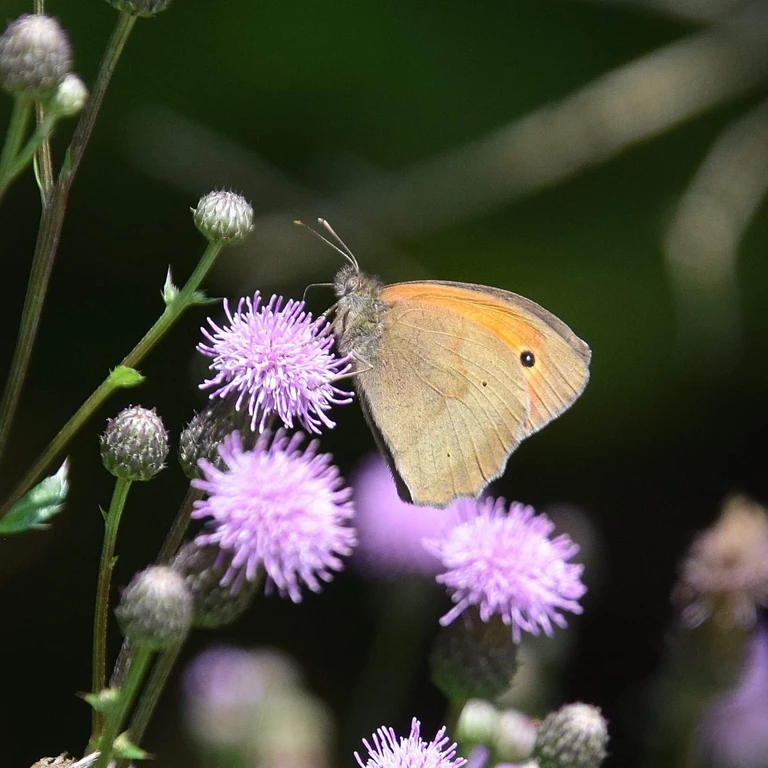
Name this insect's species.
Maniola jurtina
